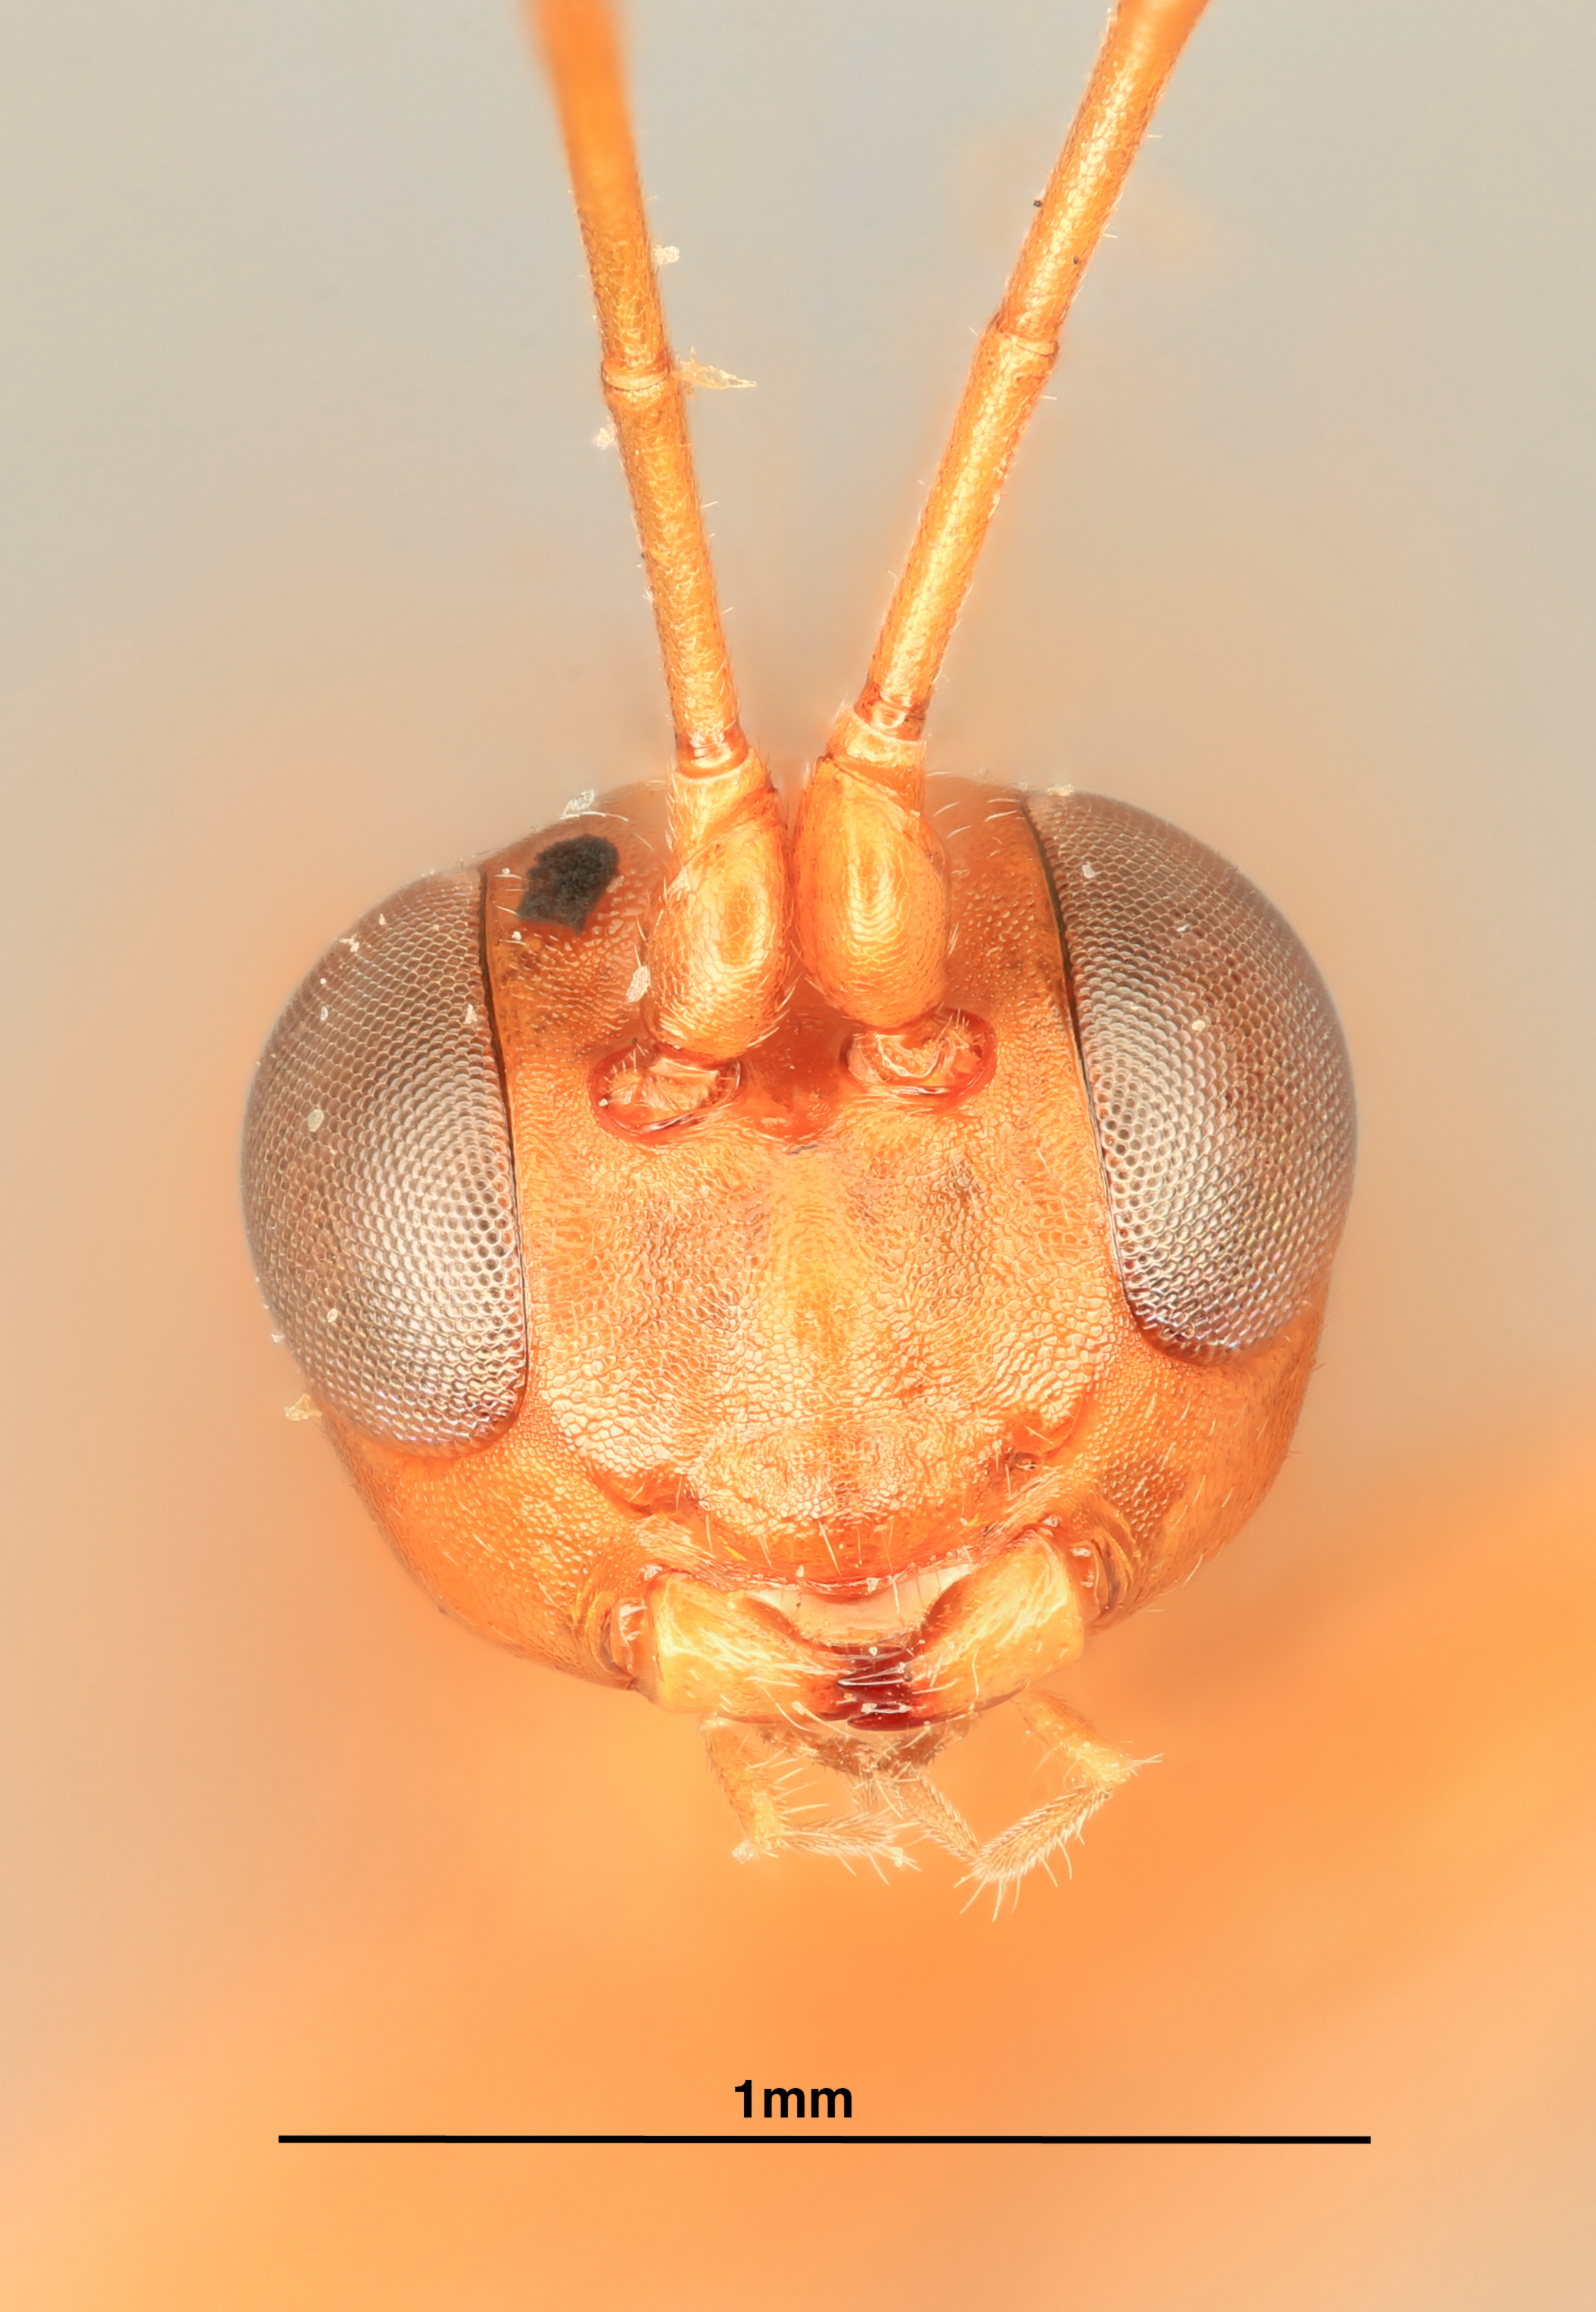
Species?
Myrmecomorphus perniciosa
